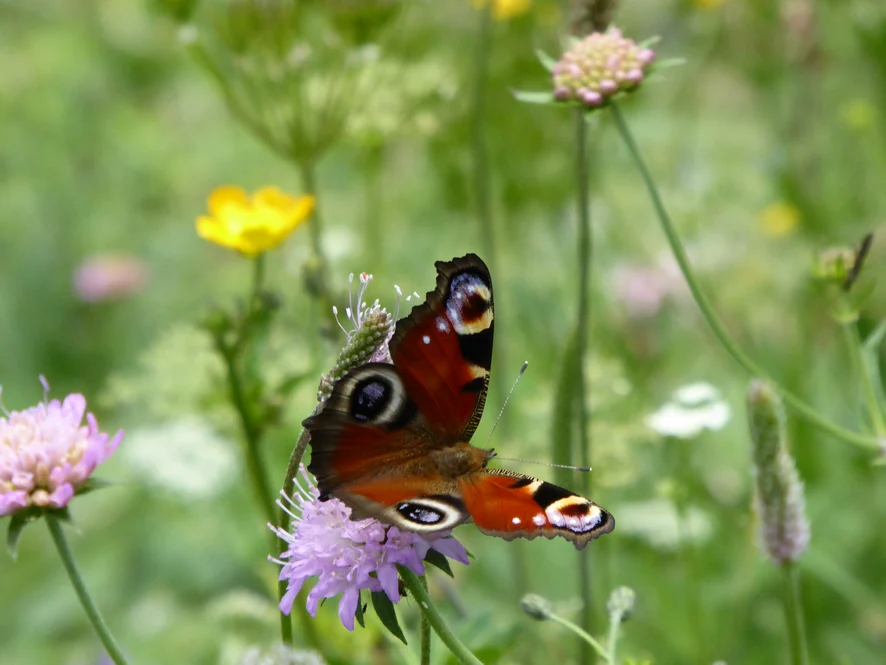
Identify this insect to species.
Aglais io
